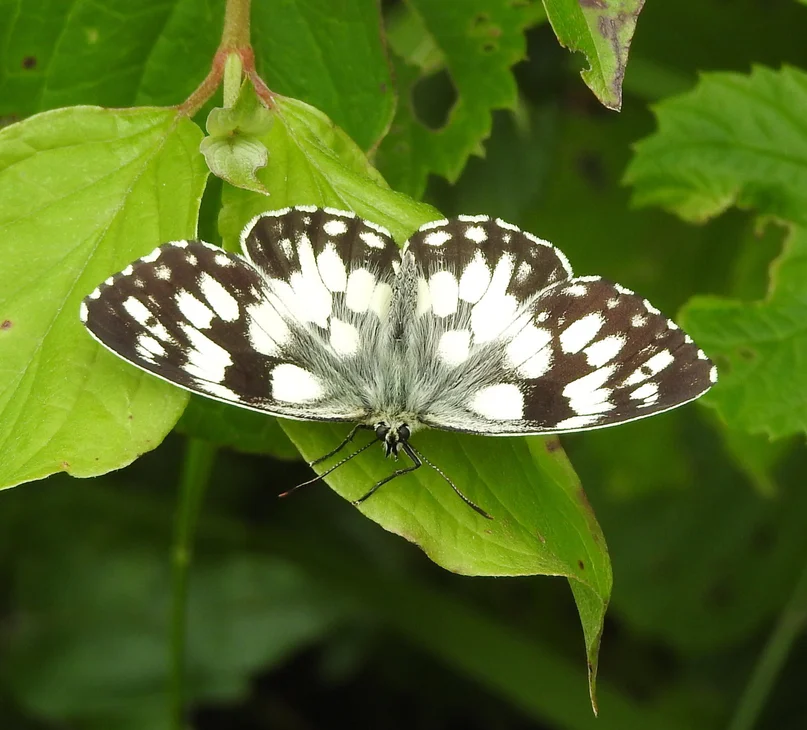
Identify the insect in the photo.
Melanargia galathea
